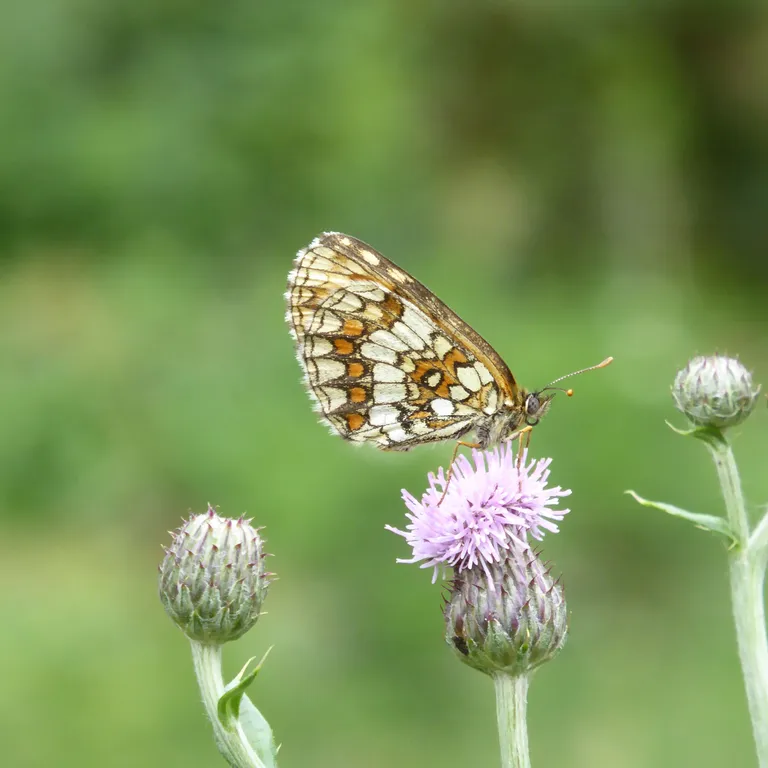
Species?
Melitaea athalia
